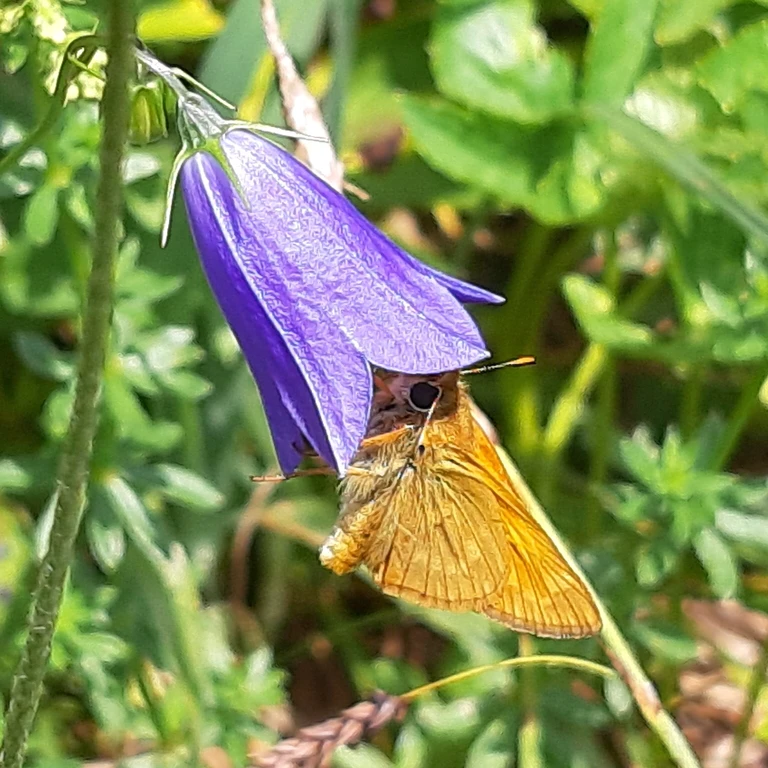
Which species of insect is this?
Ochlodes sylvanus (also Ochlodes venata)
